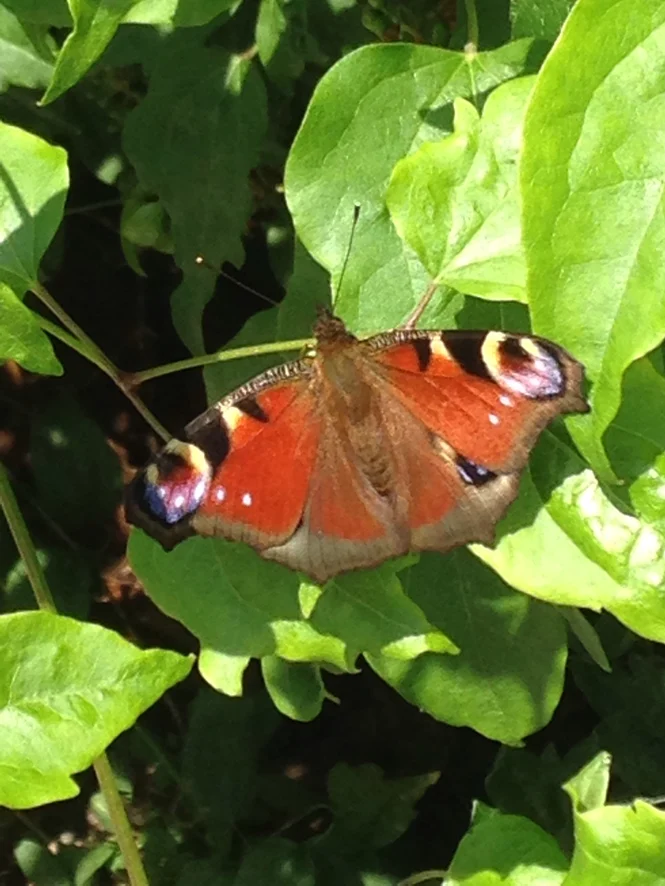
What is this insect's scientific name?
Aglais io
